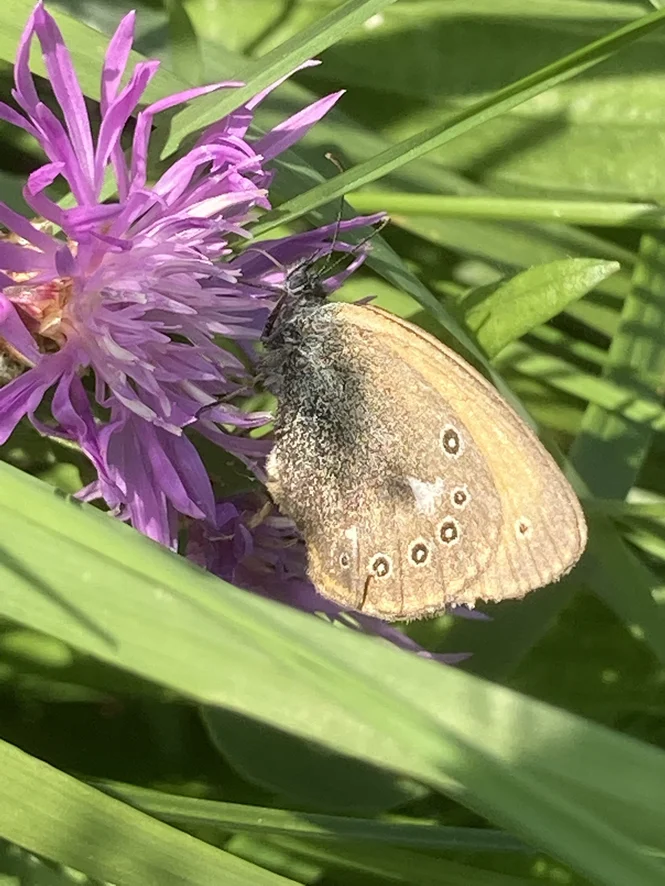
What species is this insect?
Coenonympha glycerion (also Coenonympha iphis)
